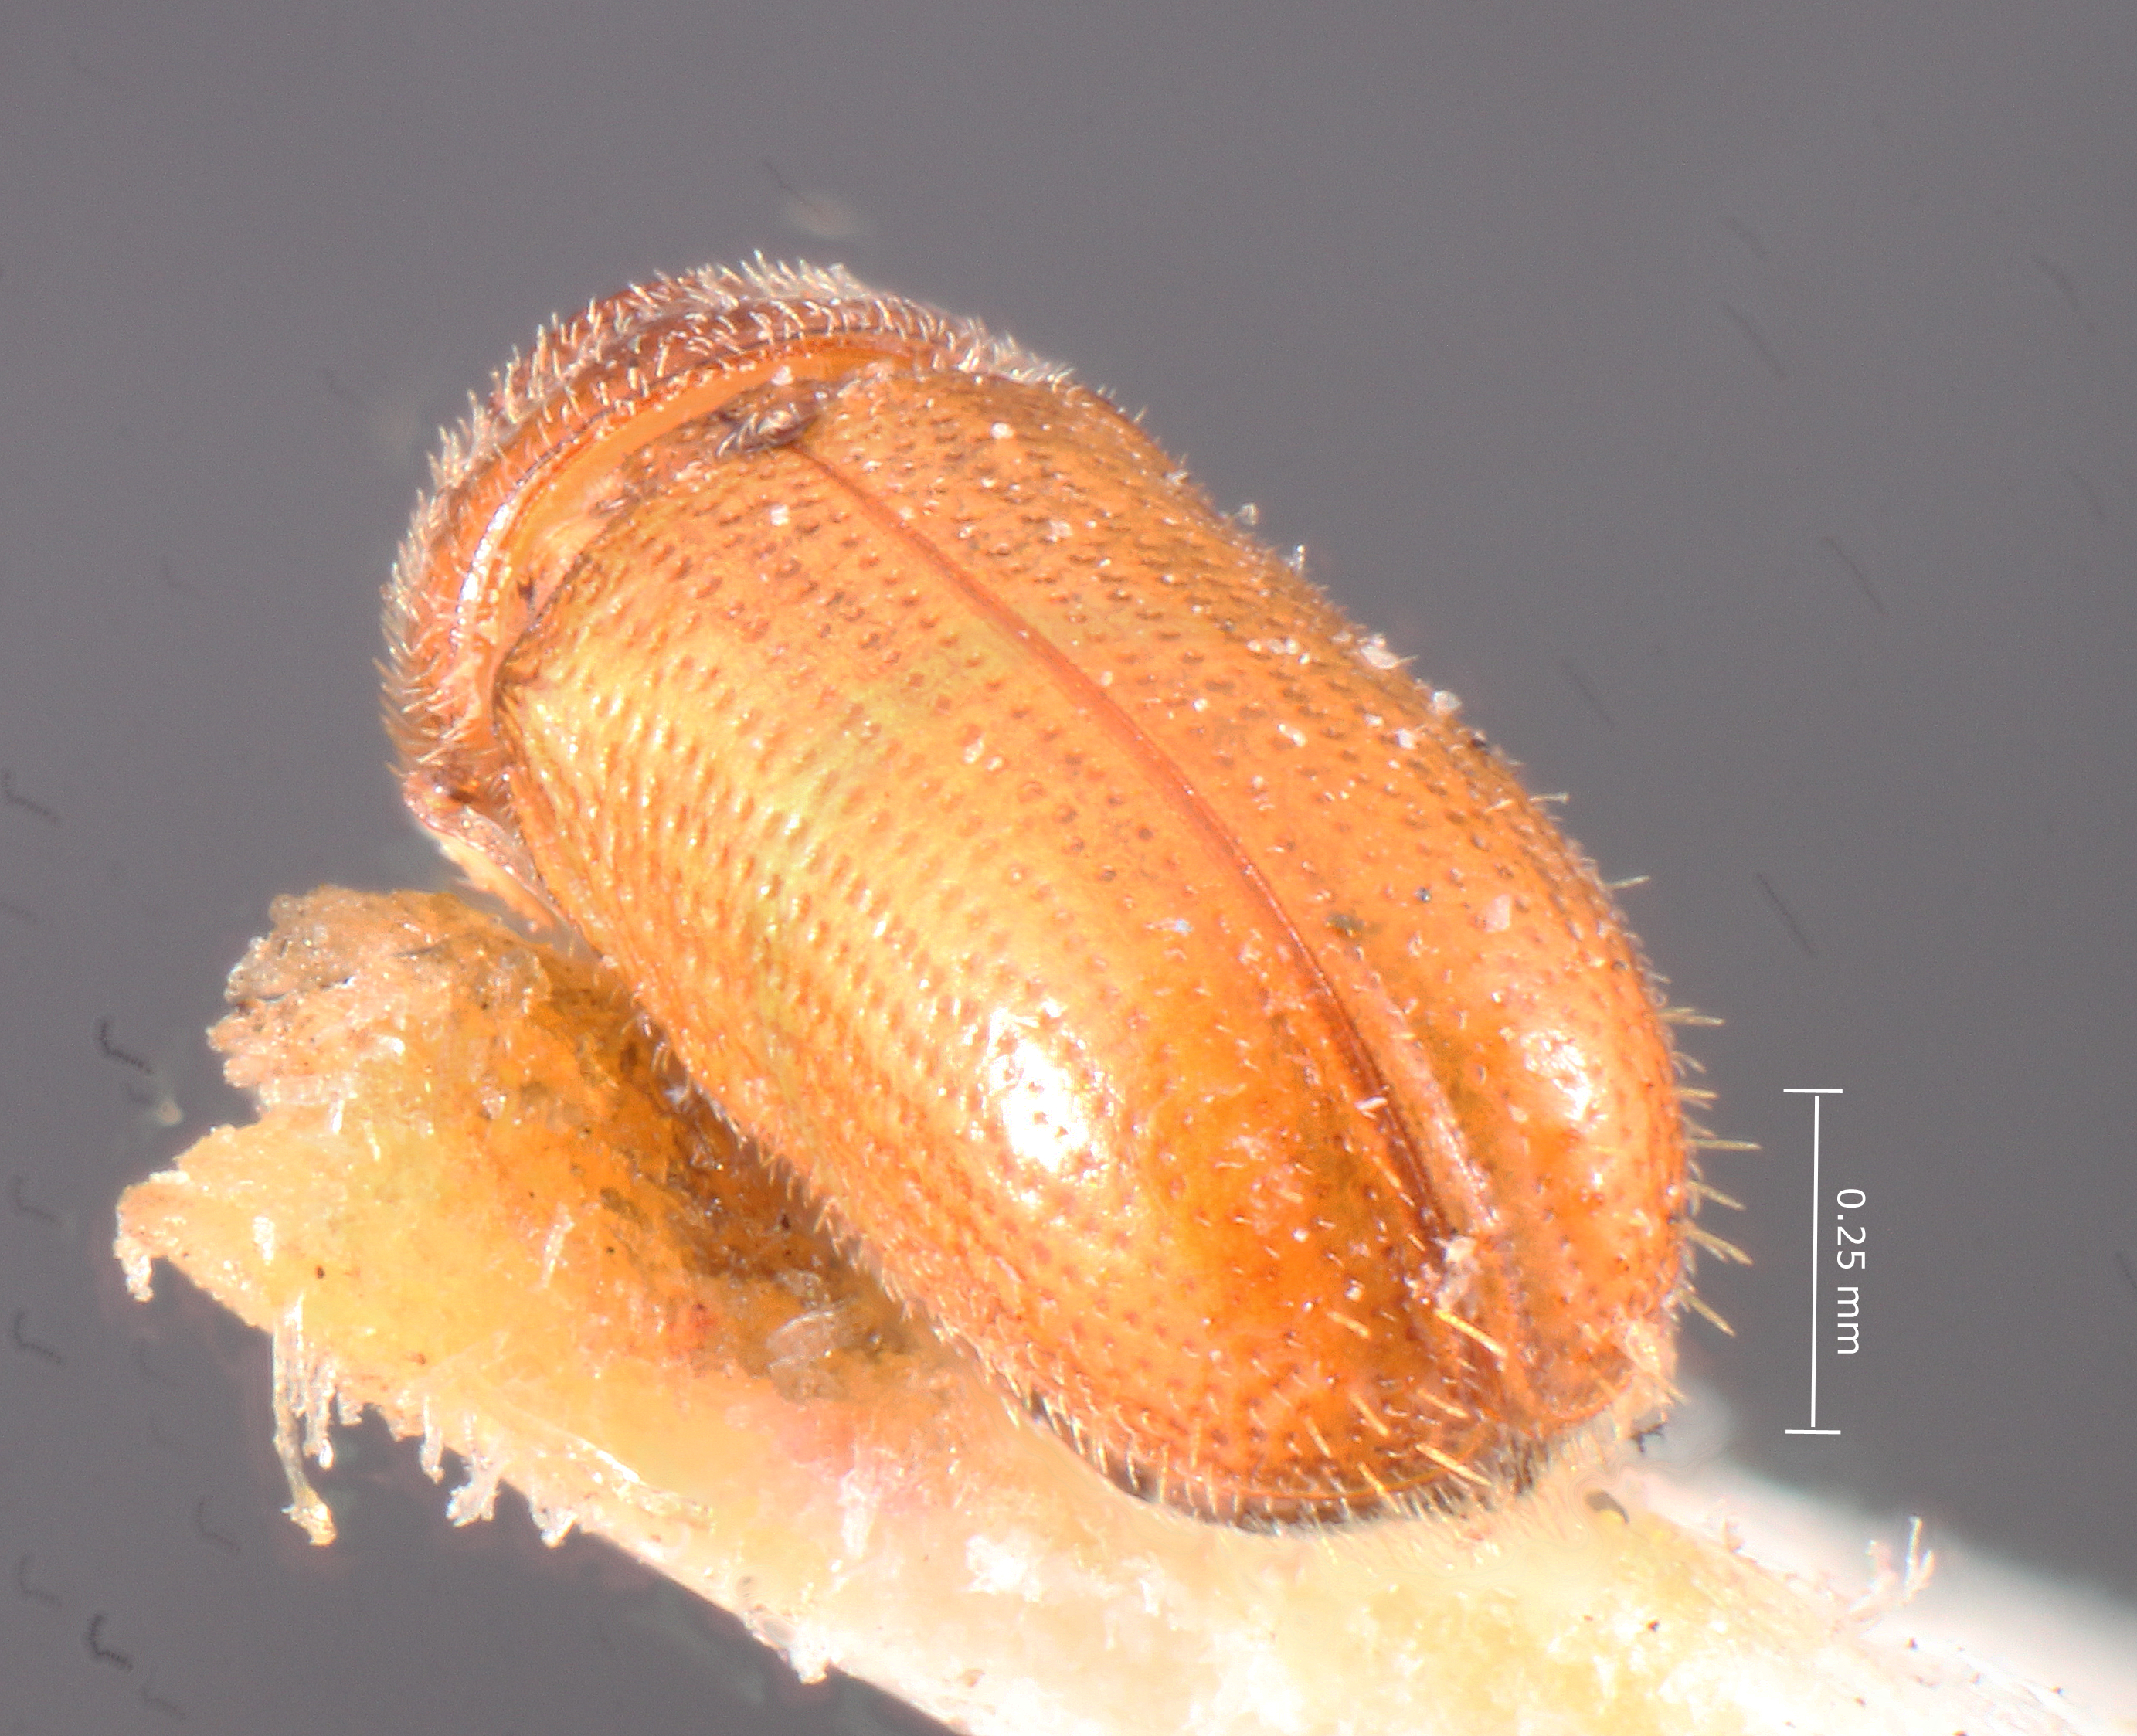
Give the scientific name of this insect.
Pityophthorus segnis
